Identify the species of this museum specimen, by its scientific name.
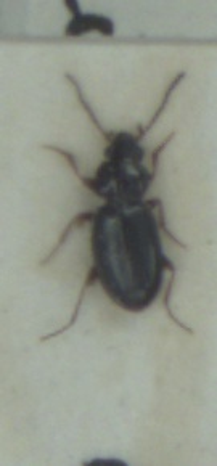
Bembidion obtusum
